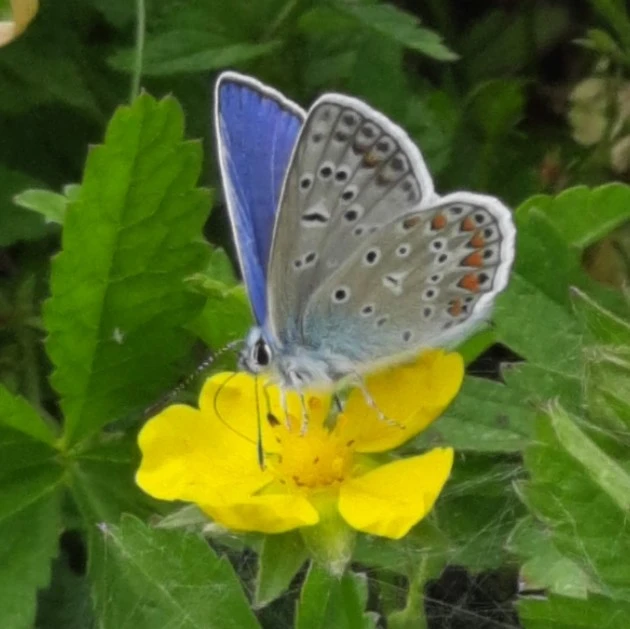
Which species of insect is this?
Polyommatus icarus
